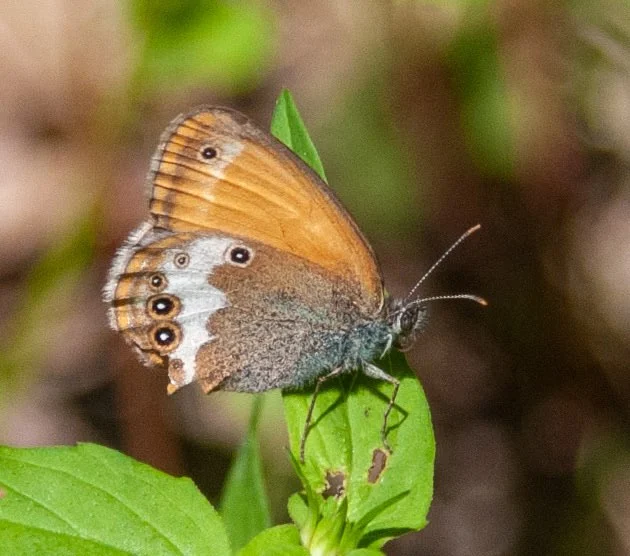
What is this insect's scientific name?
Coenonympha arcania
